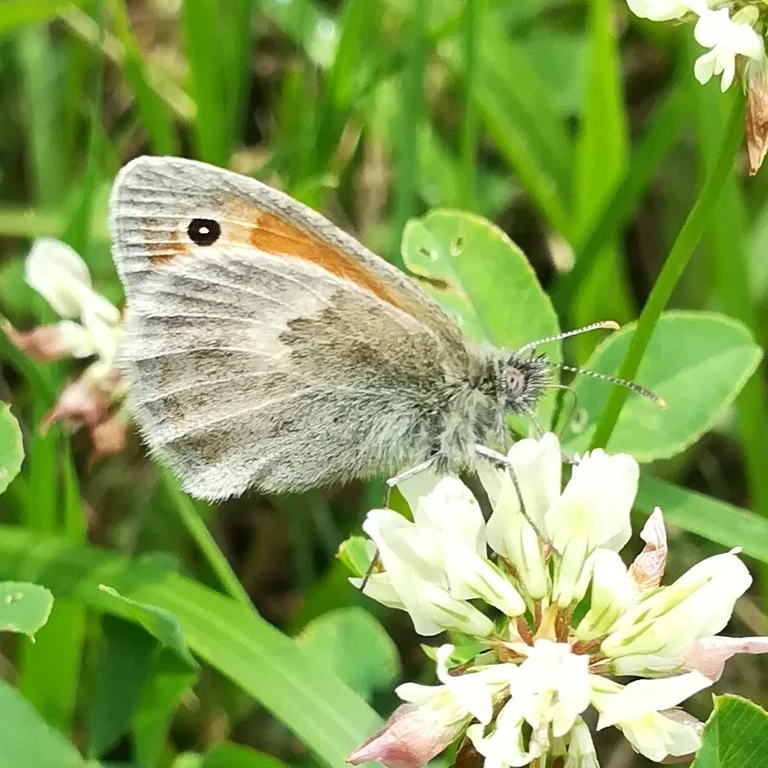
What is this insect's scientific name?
Coenonympha pamphilus
